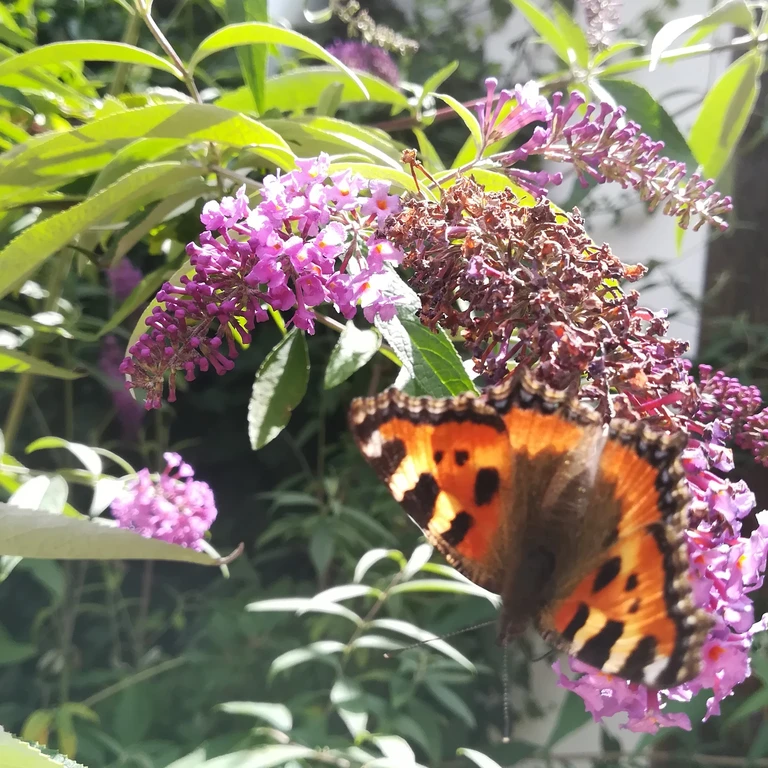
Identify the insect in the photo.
Aglais urticae
